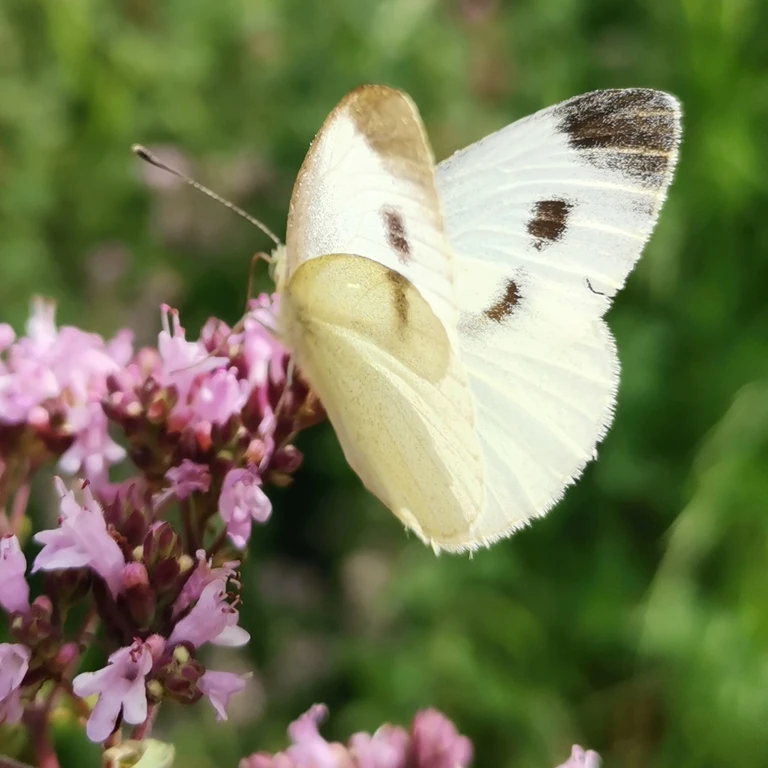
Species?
Pieris mannii
